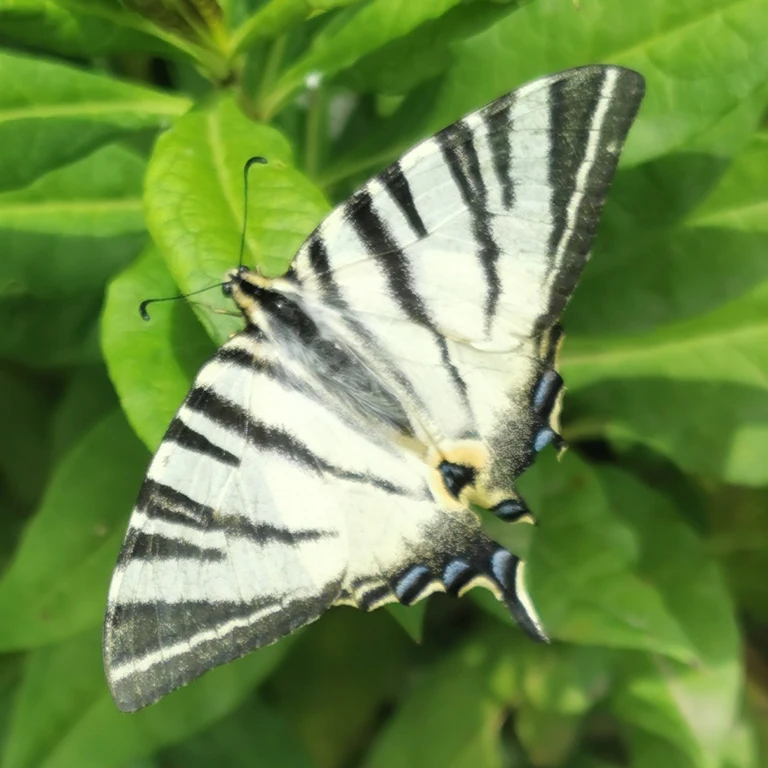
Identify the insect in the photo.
Iphiclides podalirius
